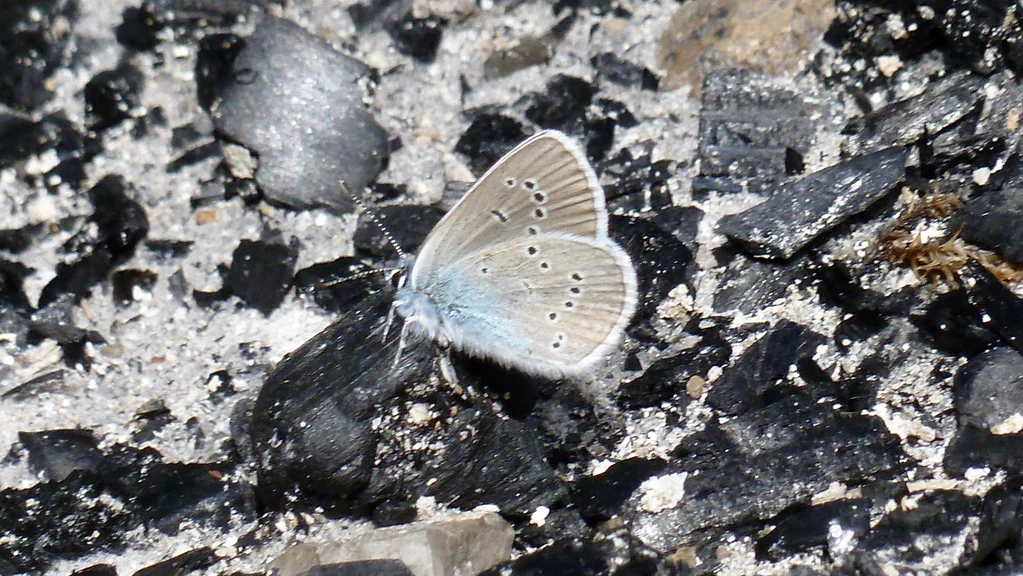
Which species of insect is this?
Cyaniris semiargus
